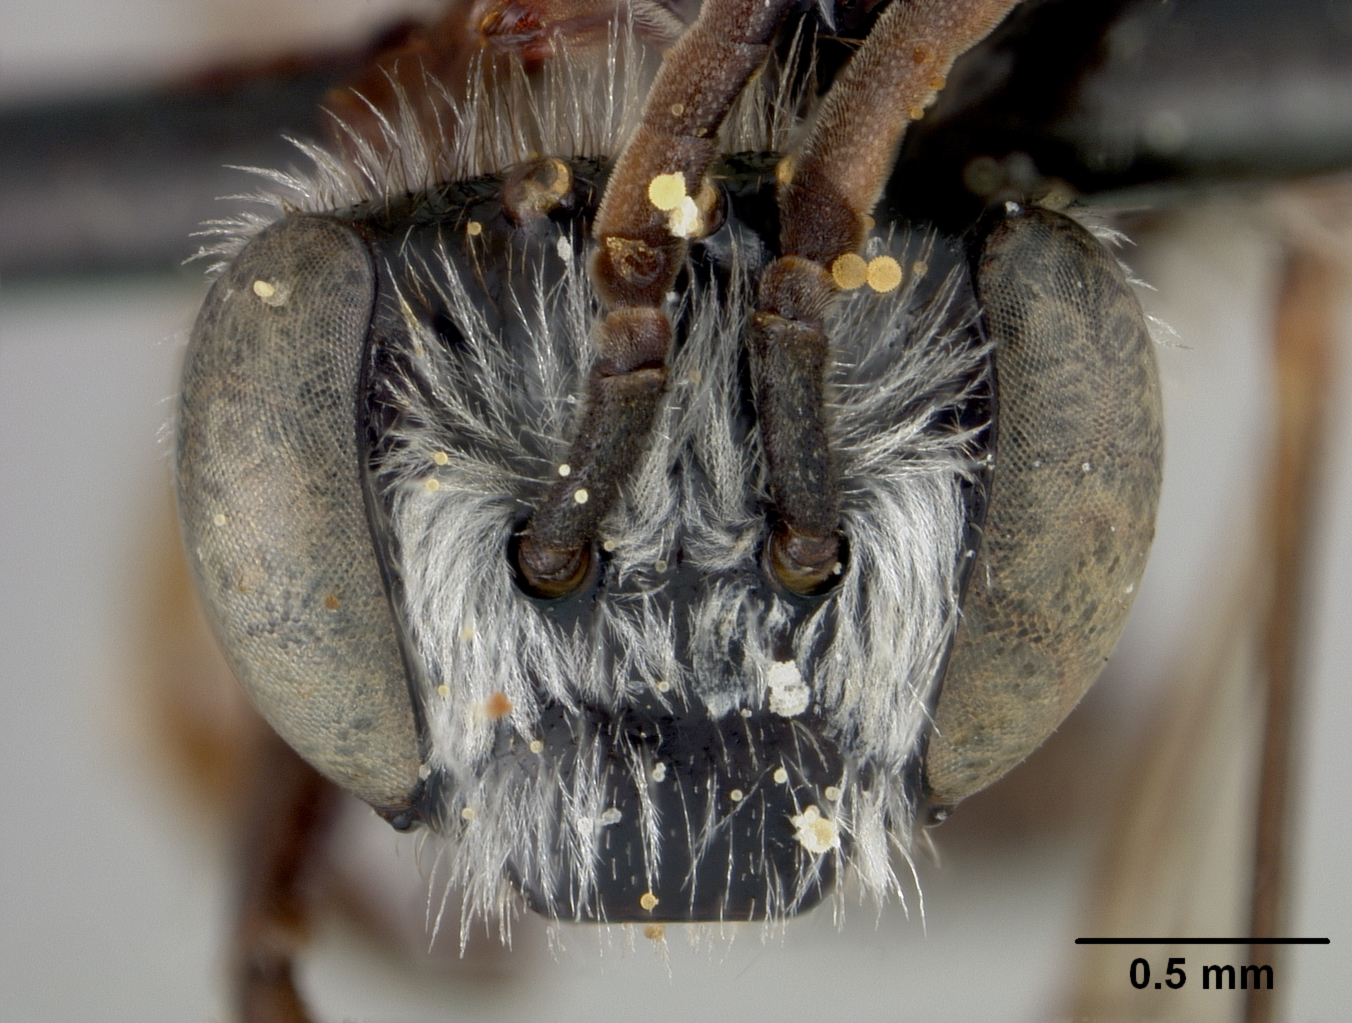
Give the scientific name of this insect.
Exomalopsis cyclura
